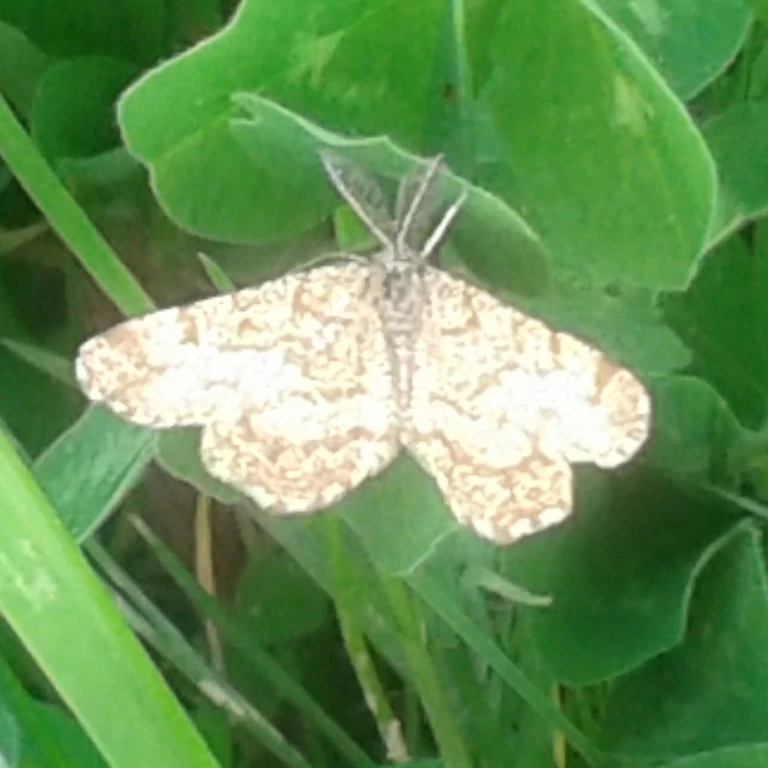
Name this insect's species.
Ematurga atomaria
